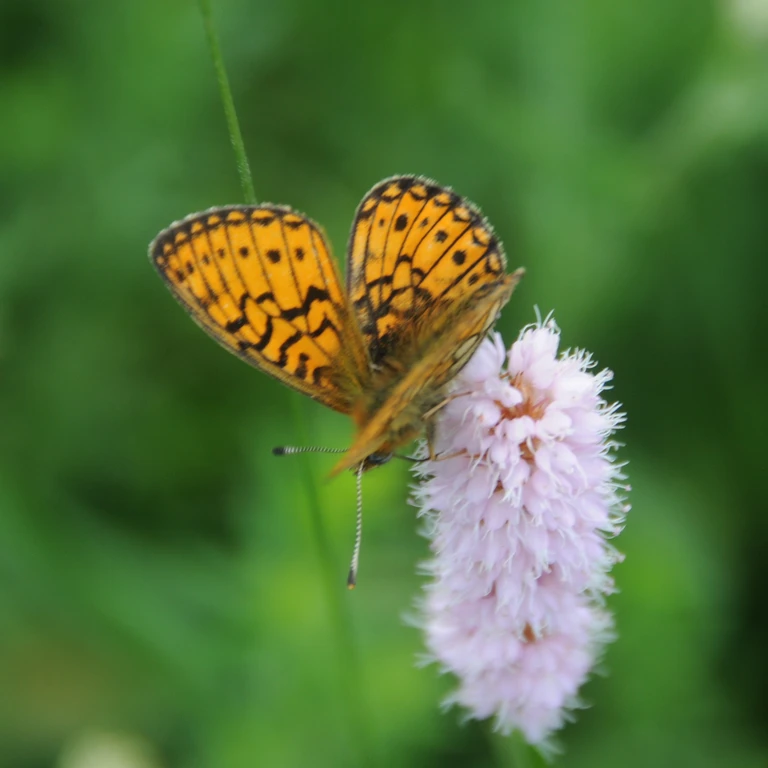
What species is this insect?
Boloria eunomia
